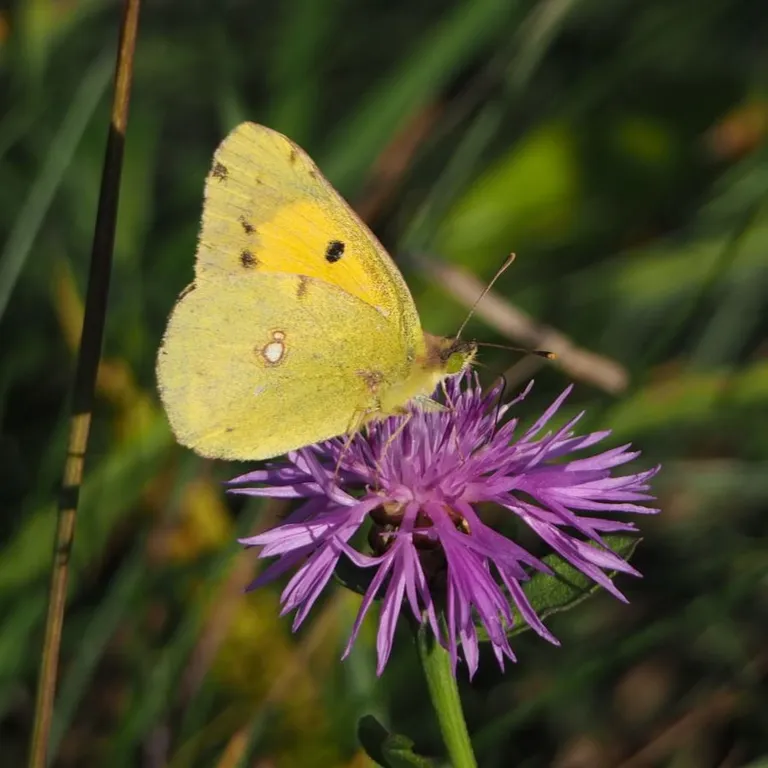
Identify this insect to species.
Colias croceus
